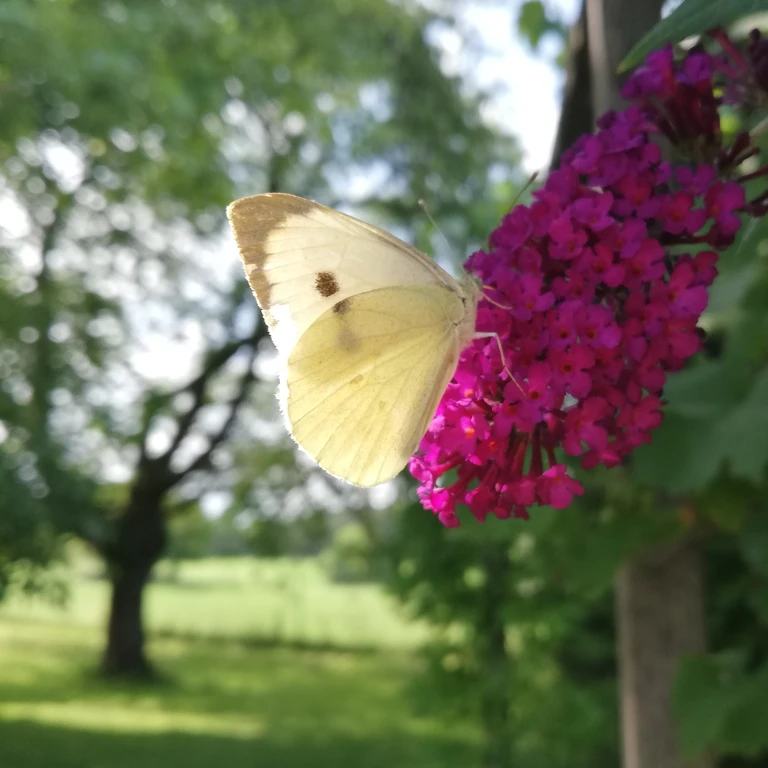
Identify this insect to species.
Pieris brassicae
